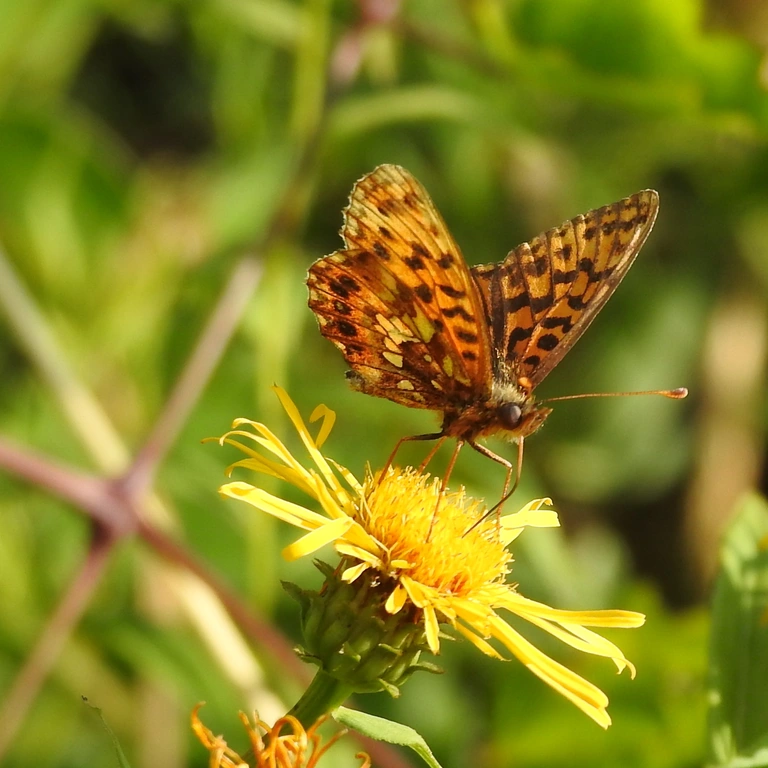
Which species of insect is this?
Boloria dia
